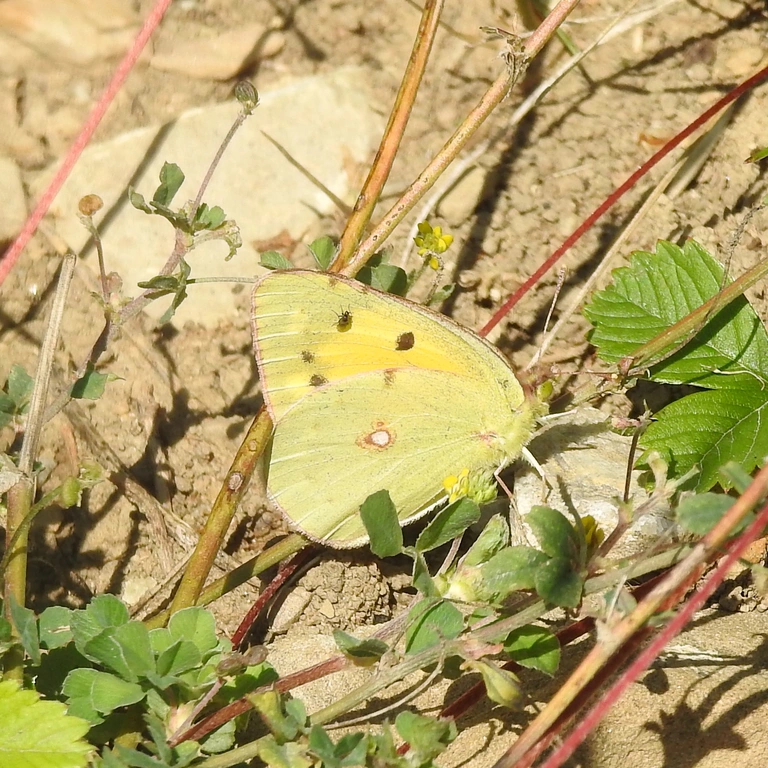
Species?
Colias croceus
